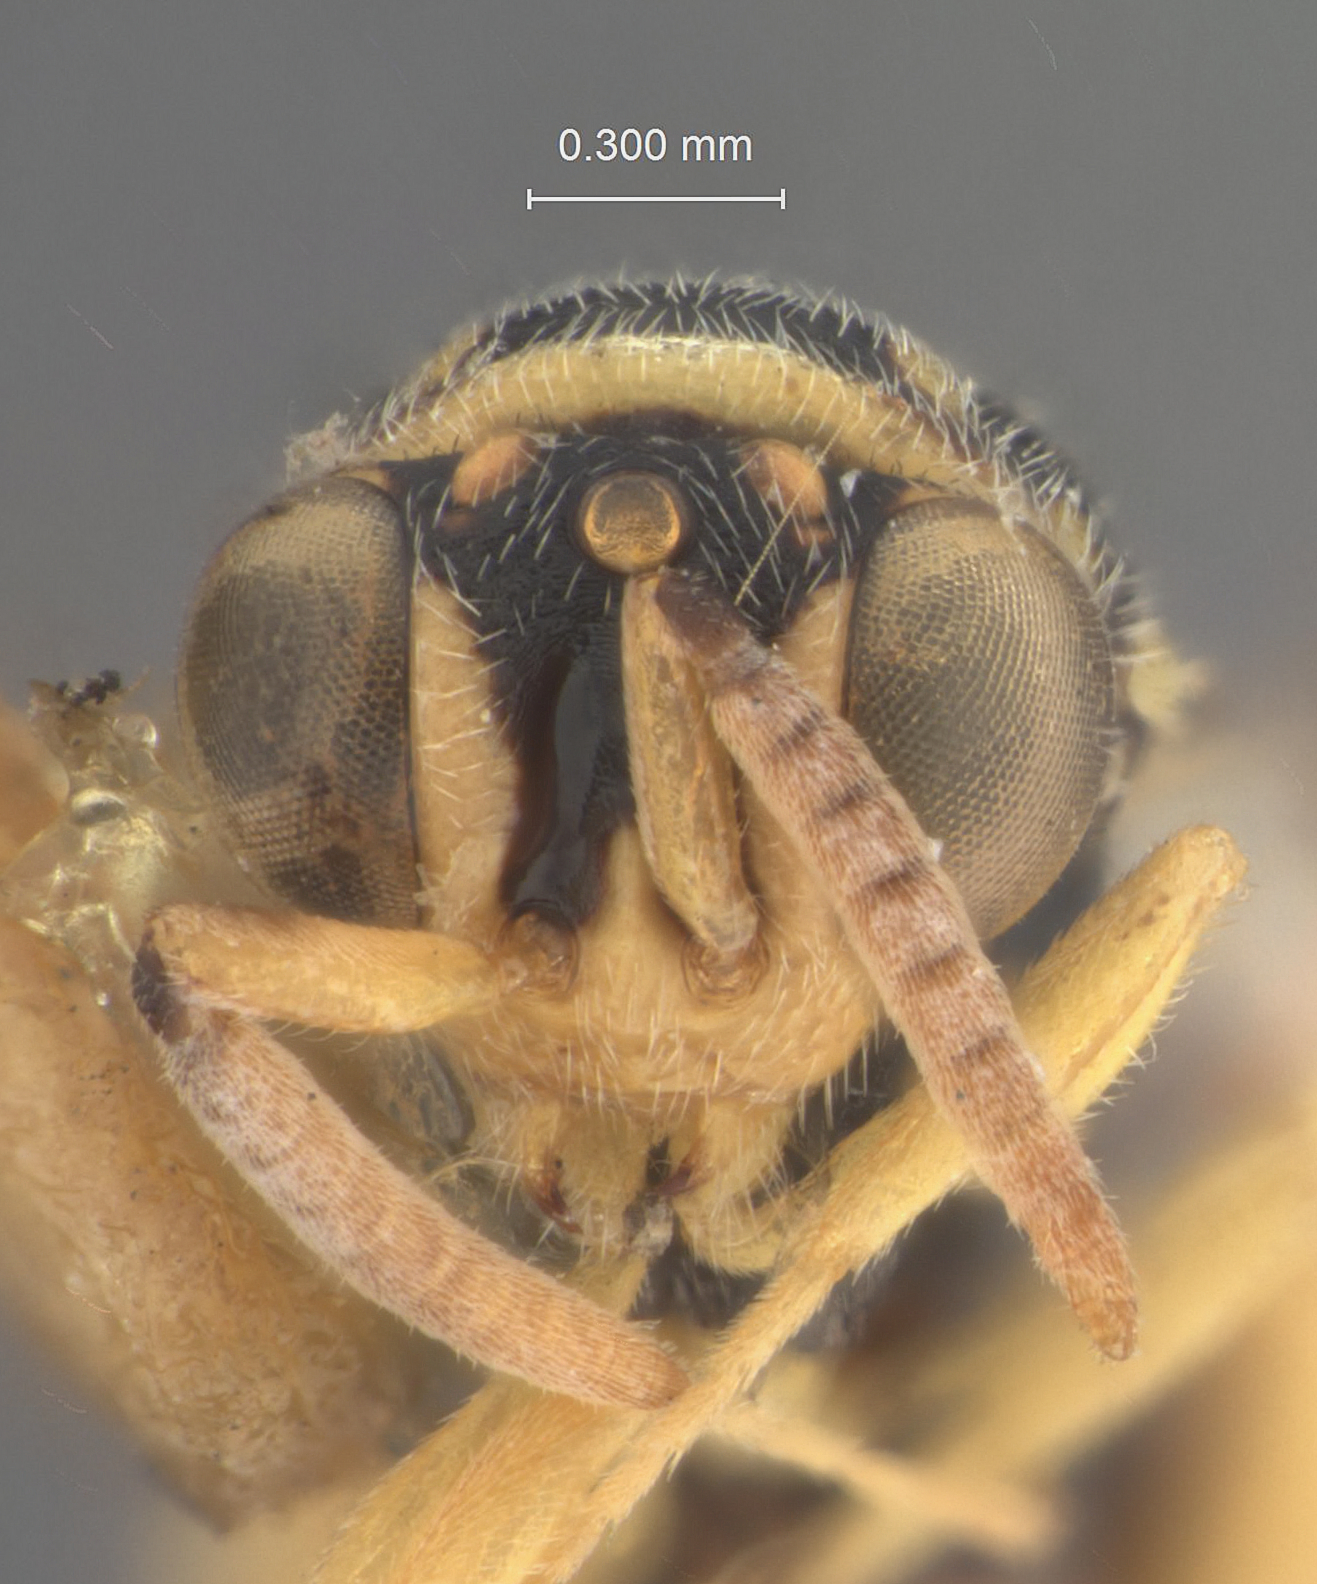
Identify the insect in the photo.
Spilochalcis leptis
